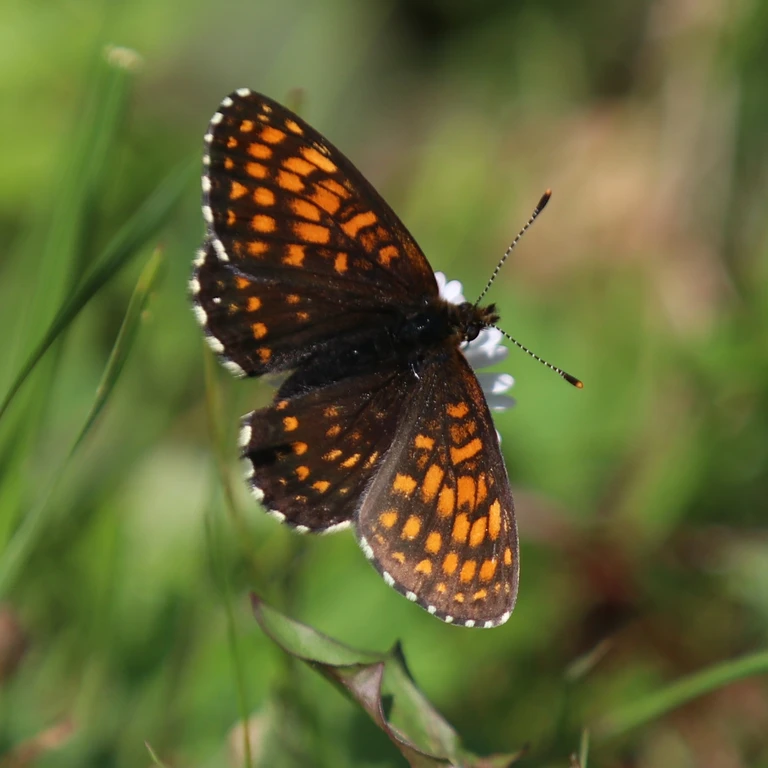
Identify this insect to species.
Melitaea diamina
